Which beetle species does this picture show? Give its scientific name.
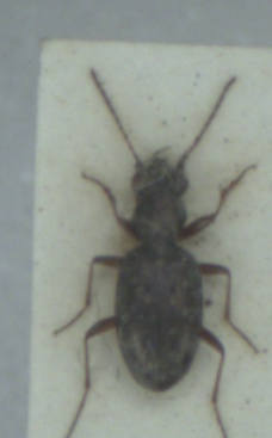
Asaphidion pallipes
